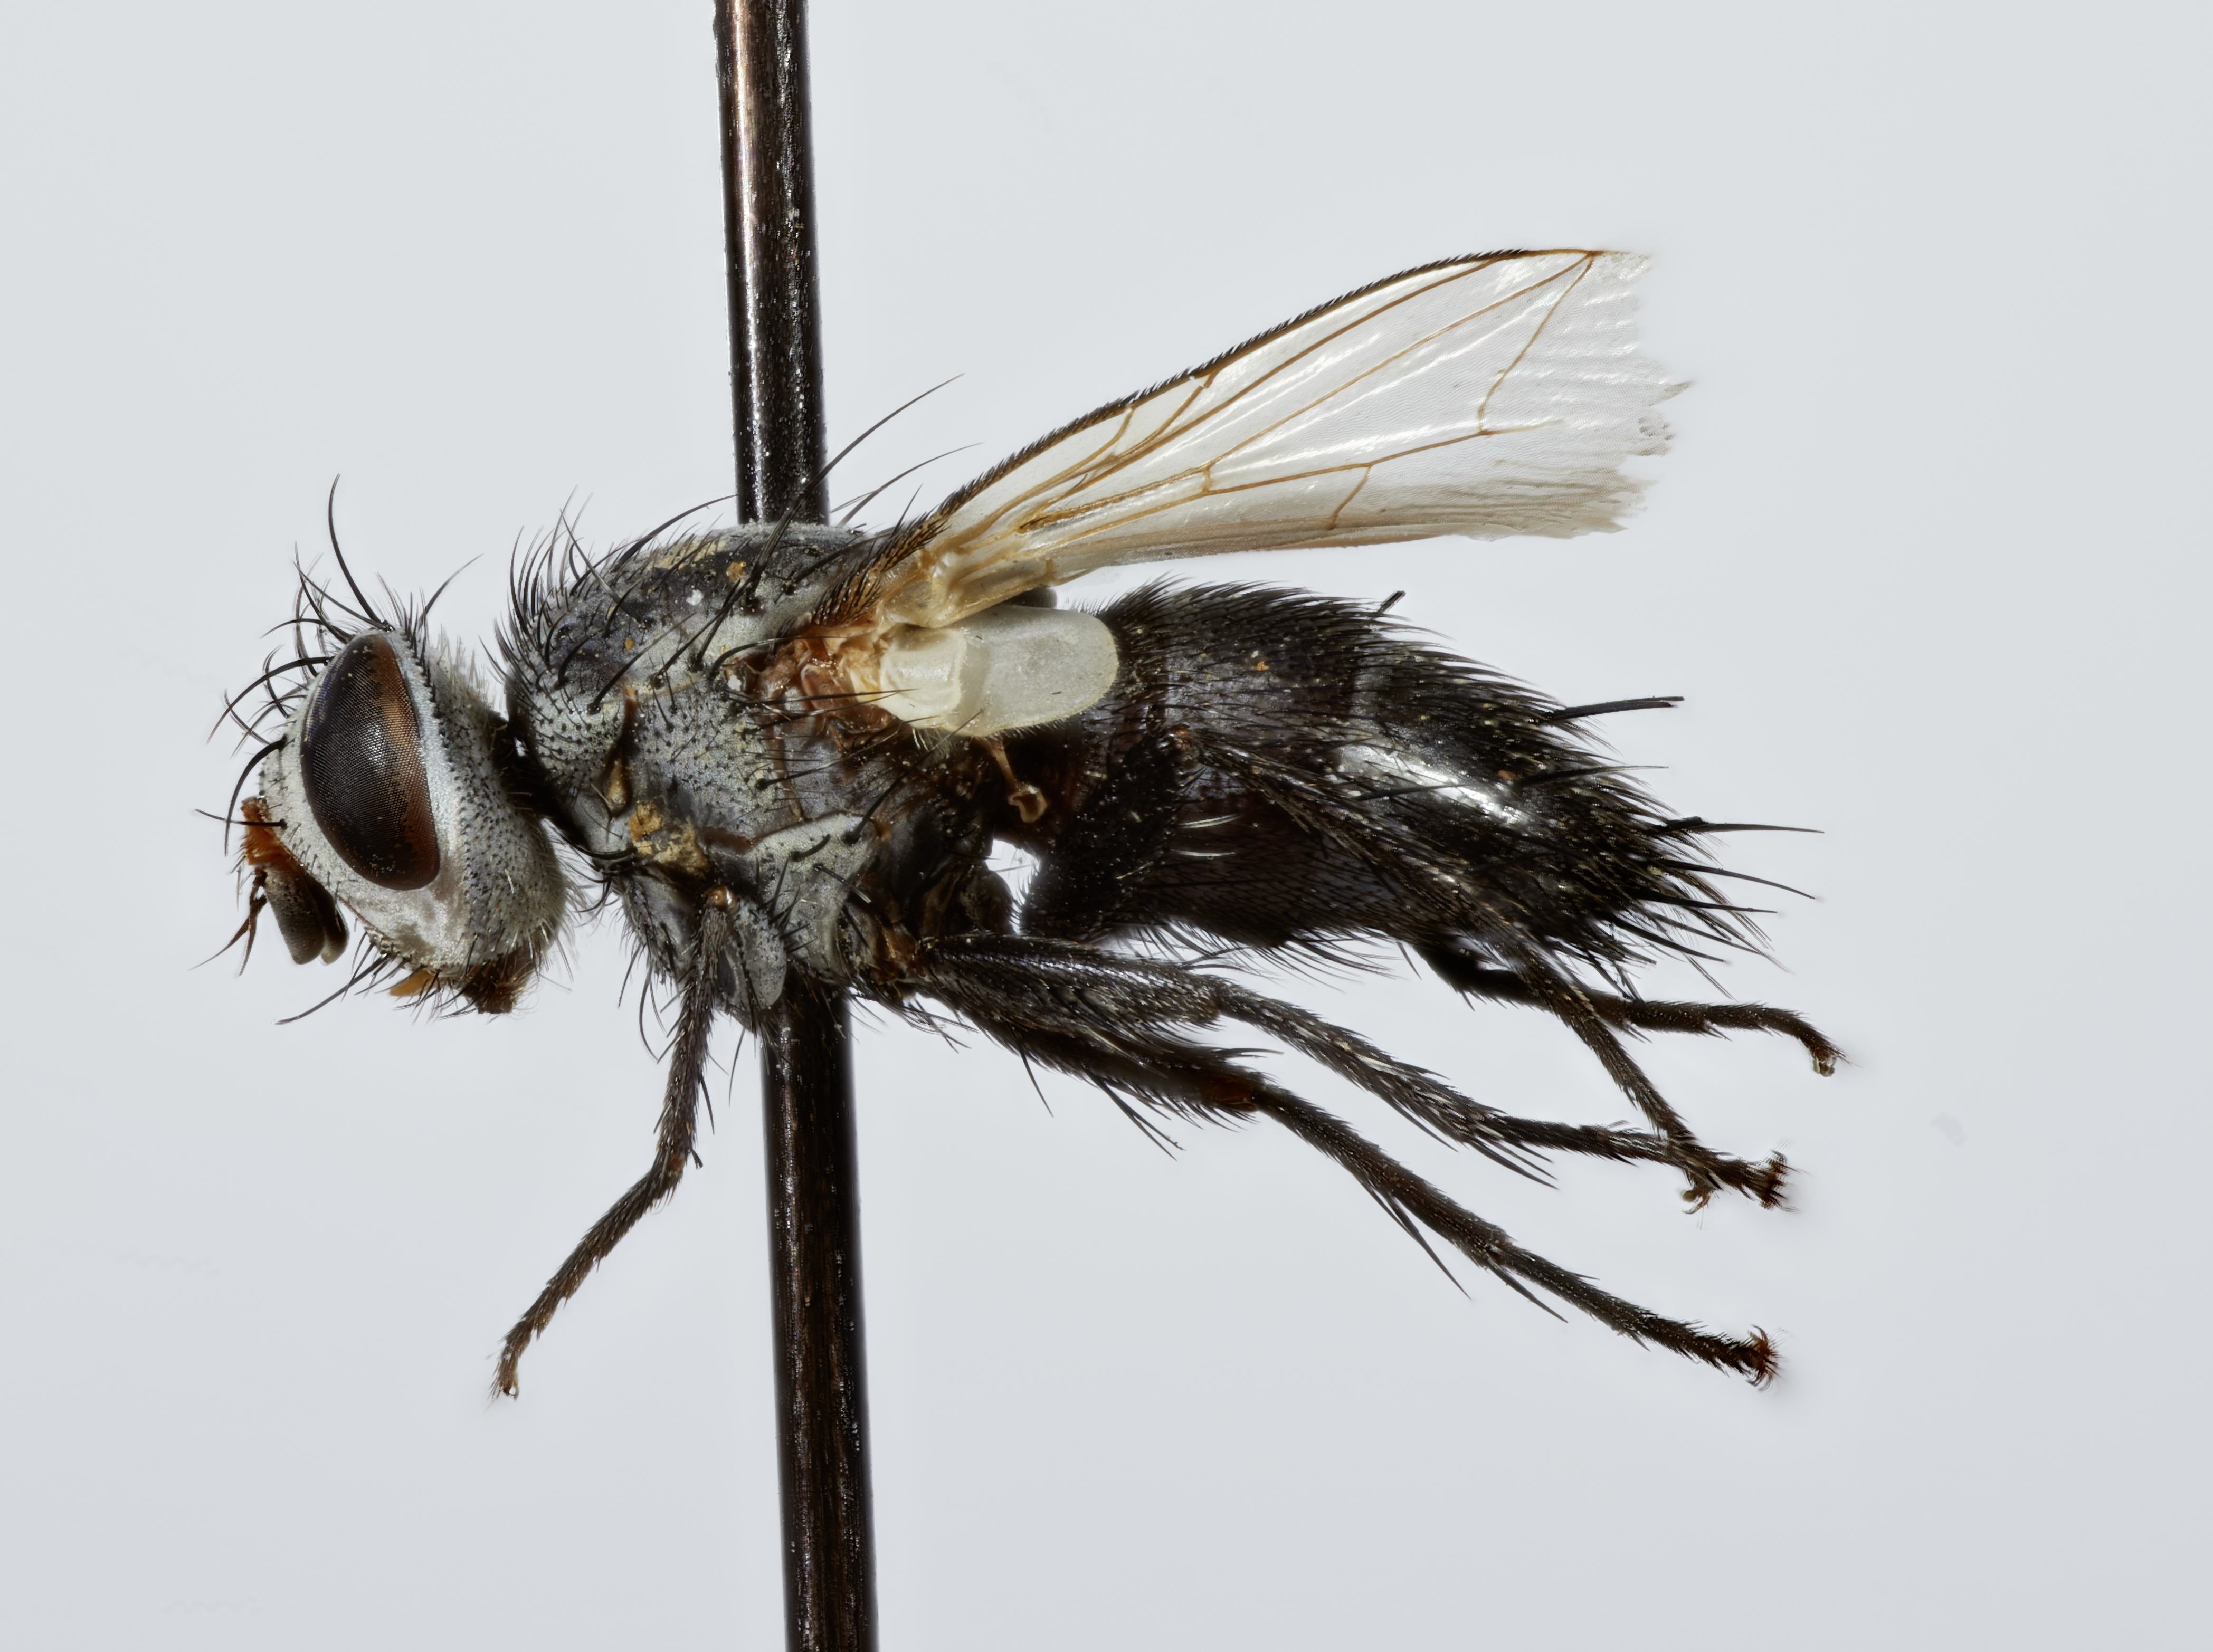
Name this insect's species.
Metavoria orientalis
